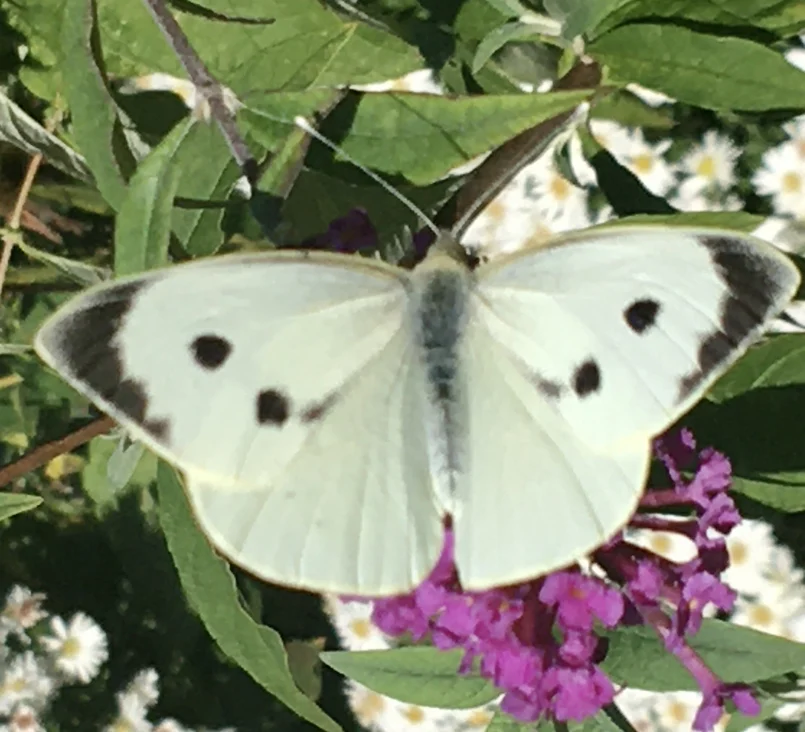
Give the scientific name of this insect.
Pieris brassicae
